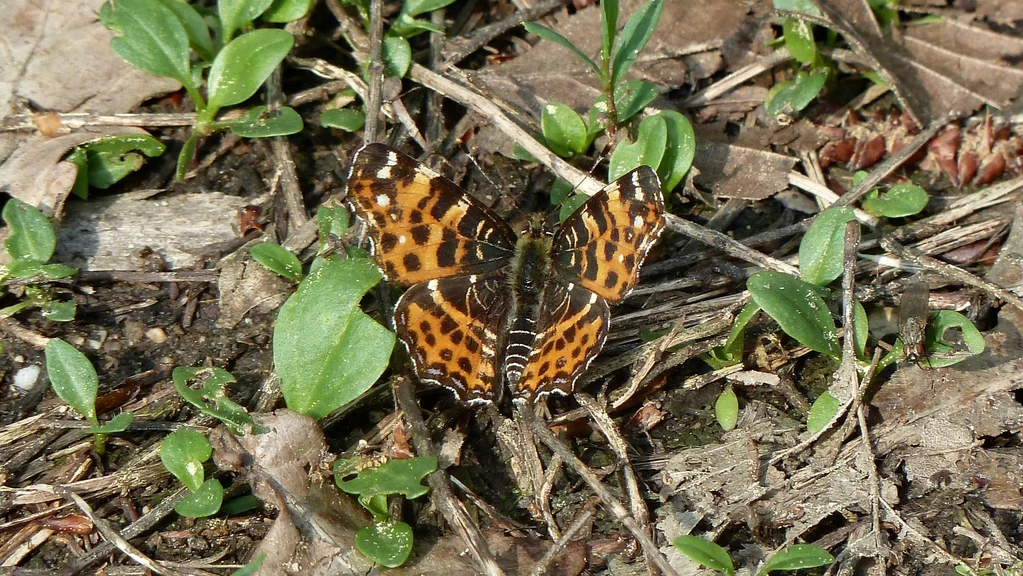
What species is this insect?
Araschnia levana
